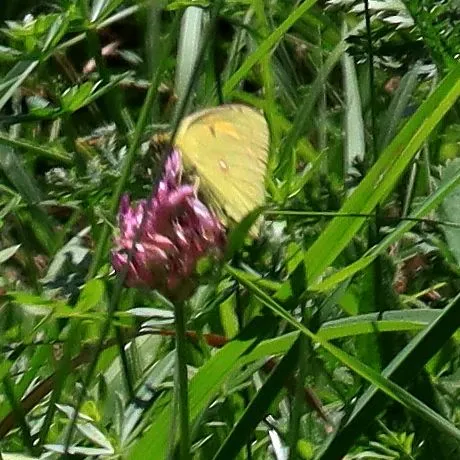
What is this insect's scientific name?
Colias croceus
